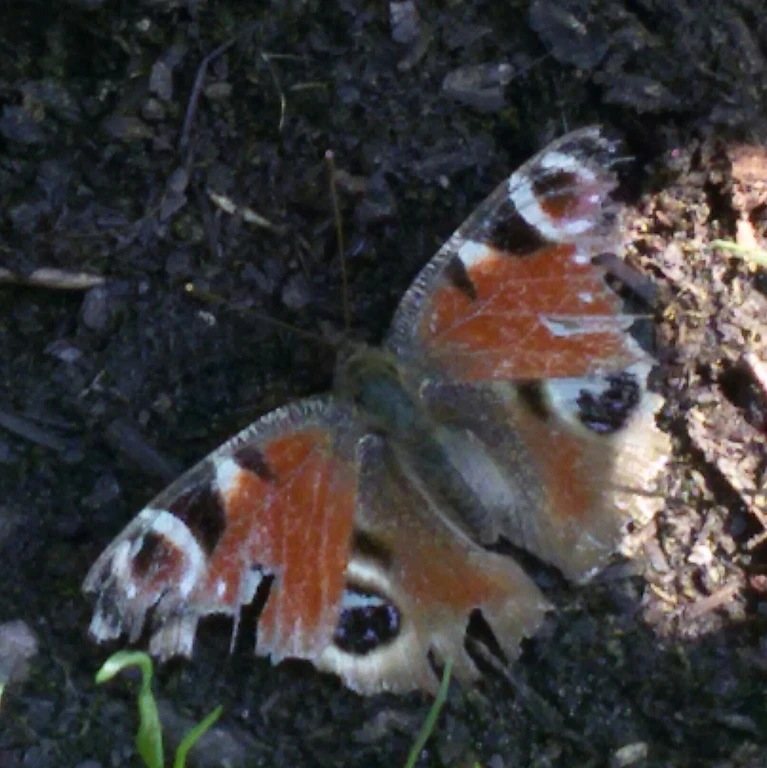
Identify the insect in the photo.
Aglais io
